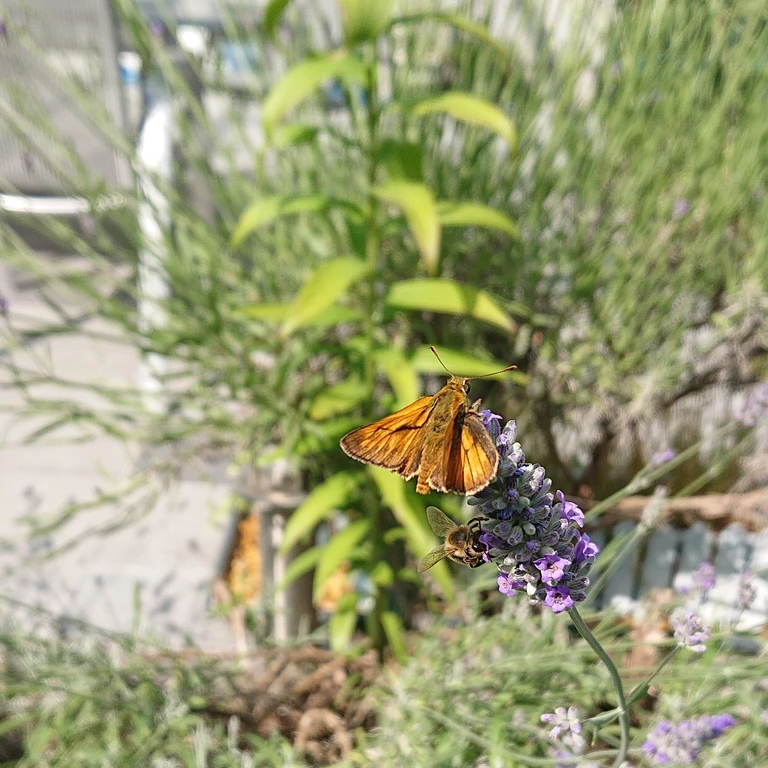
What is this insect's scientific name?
Ochlodes sylvanus (also Ochlodes venata)
